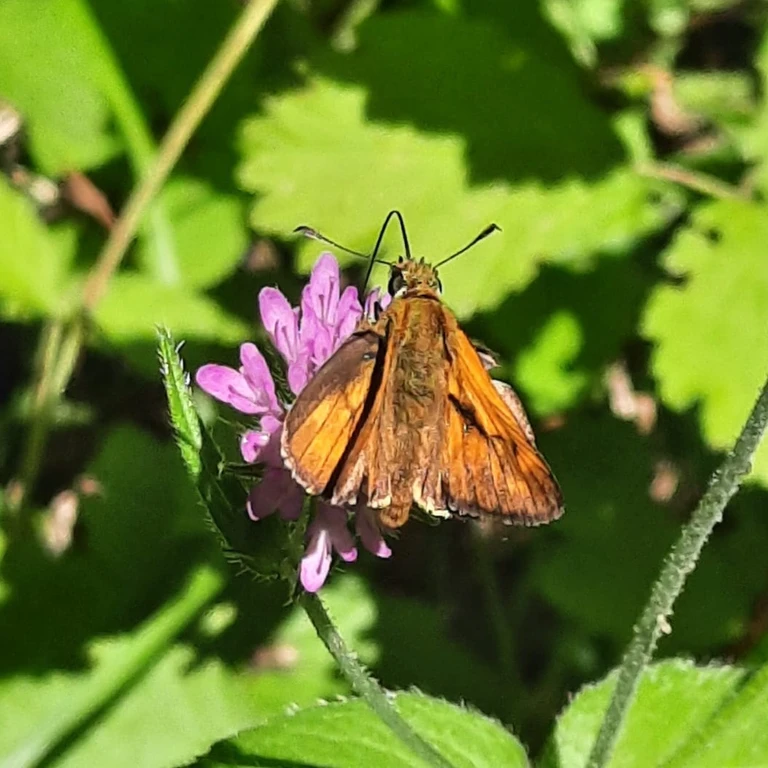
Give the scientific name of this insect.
Ochlodes sylvanus (also Ochlodes venata)
